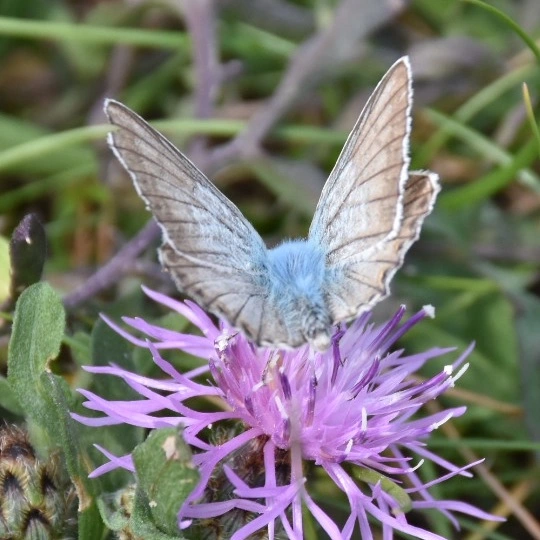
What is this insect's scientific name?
Lysandra coridon
